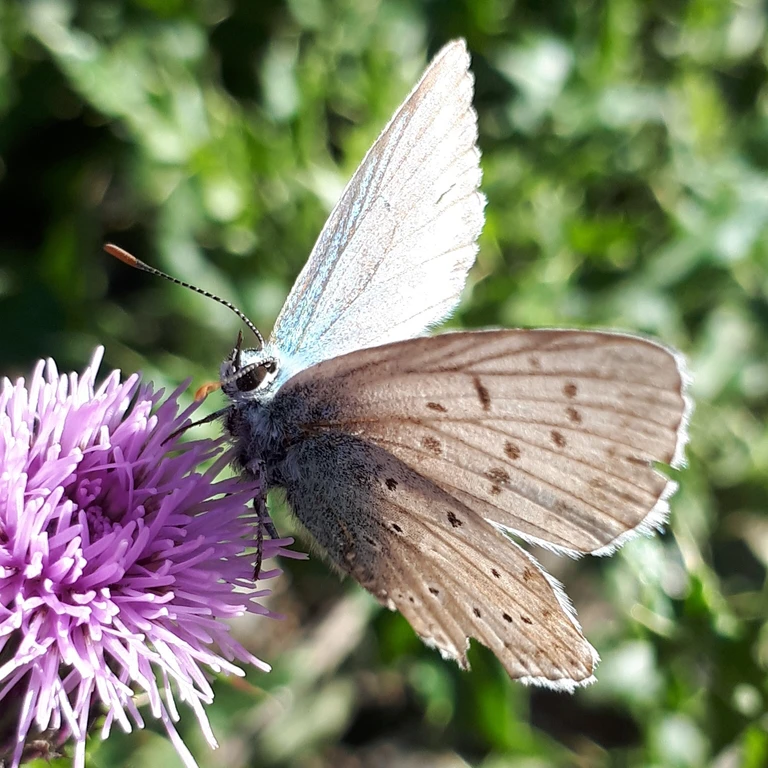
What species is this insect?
Lysandra coridon
